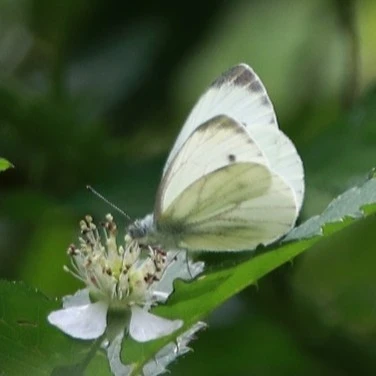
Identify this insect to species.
Pieris napi
